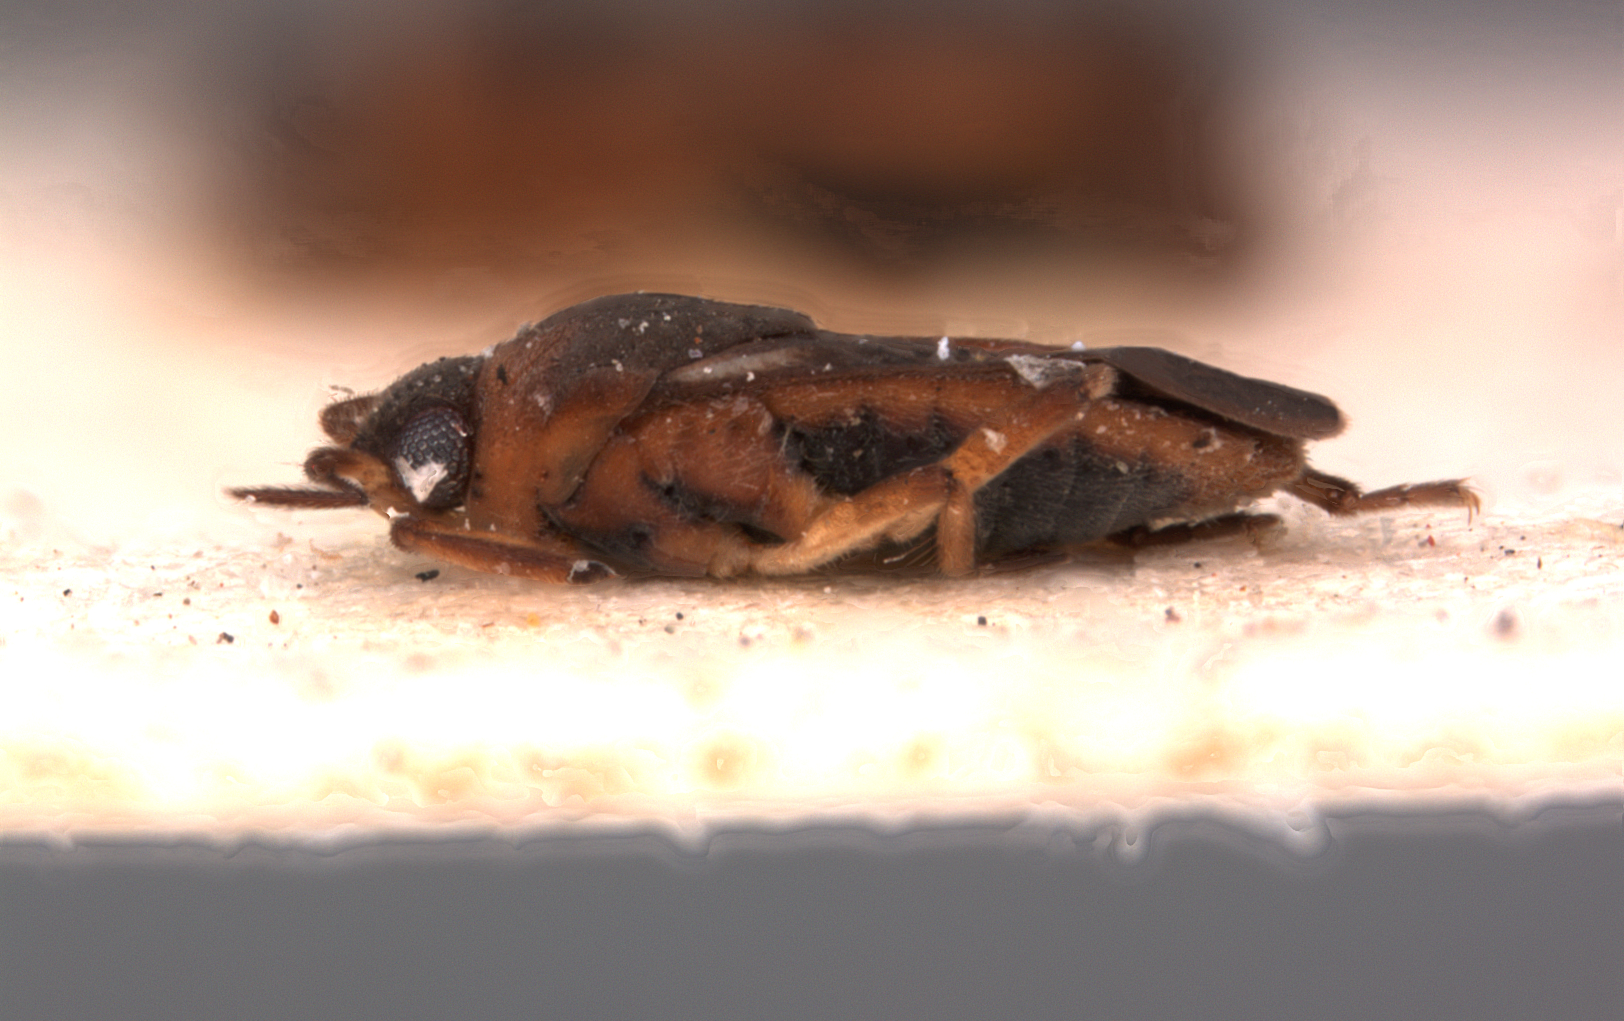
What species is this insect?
Microvelia timida
